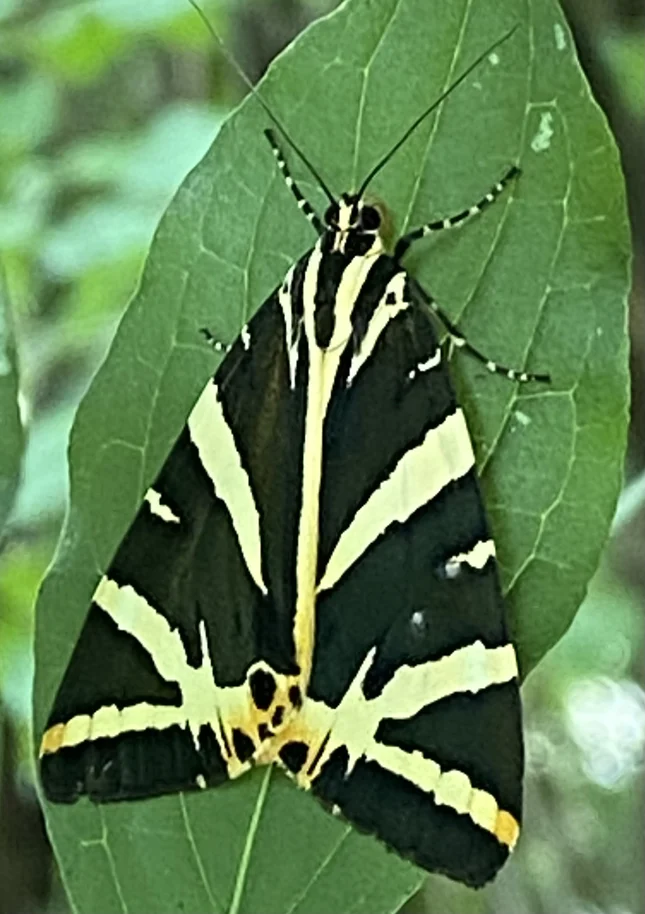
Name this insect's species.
Euplagia quadripunctaria
